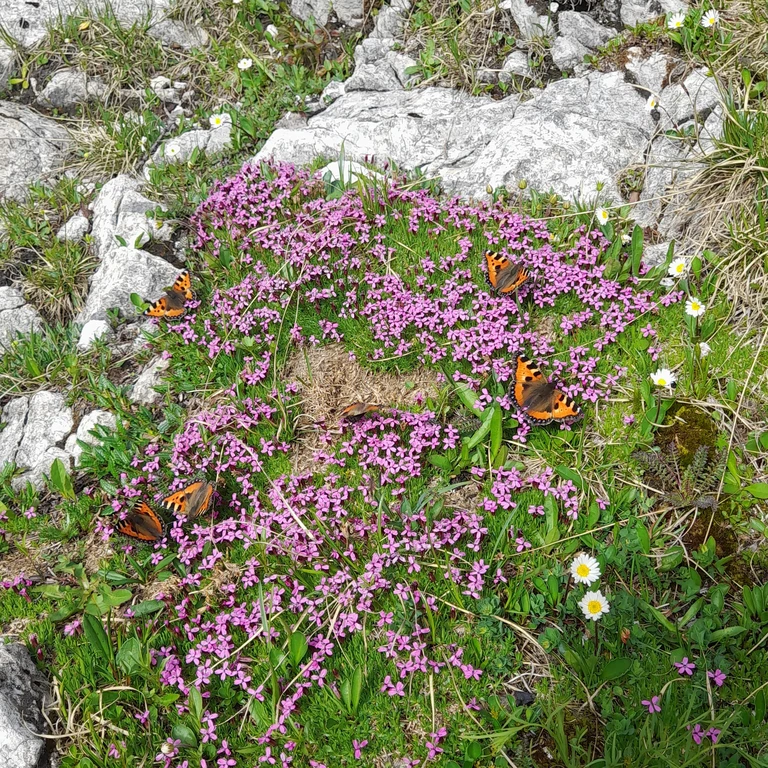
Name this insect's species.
Aglais urticae
